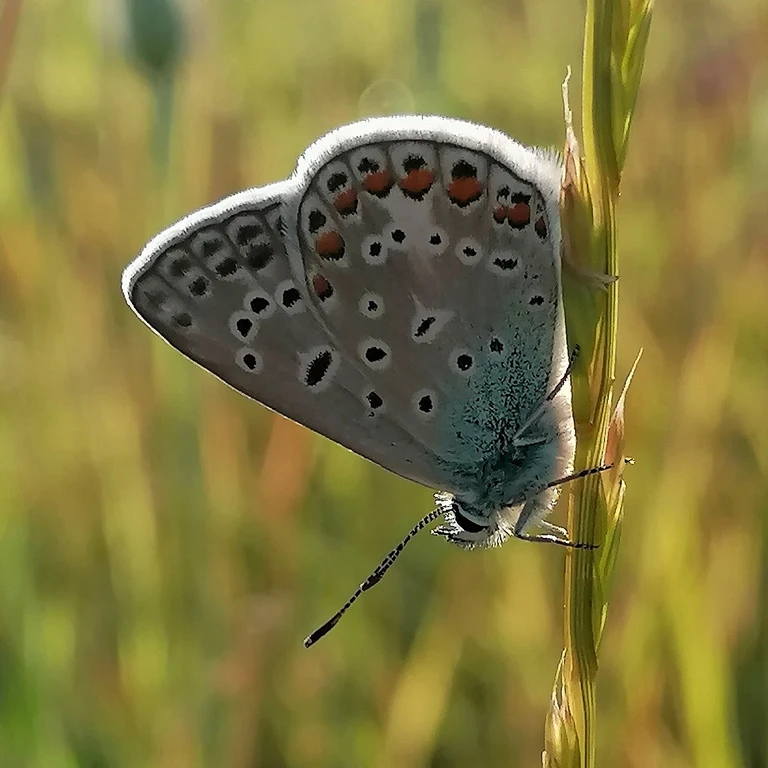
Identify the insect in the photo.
Polyommatus icarus
